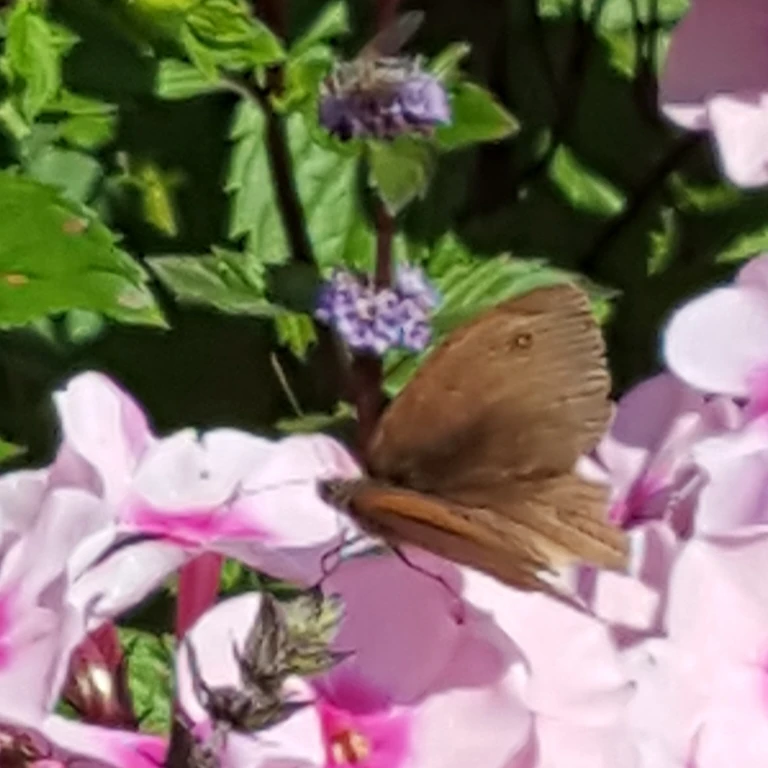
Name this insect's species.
Maniola jurtina
